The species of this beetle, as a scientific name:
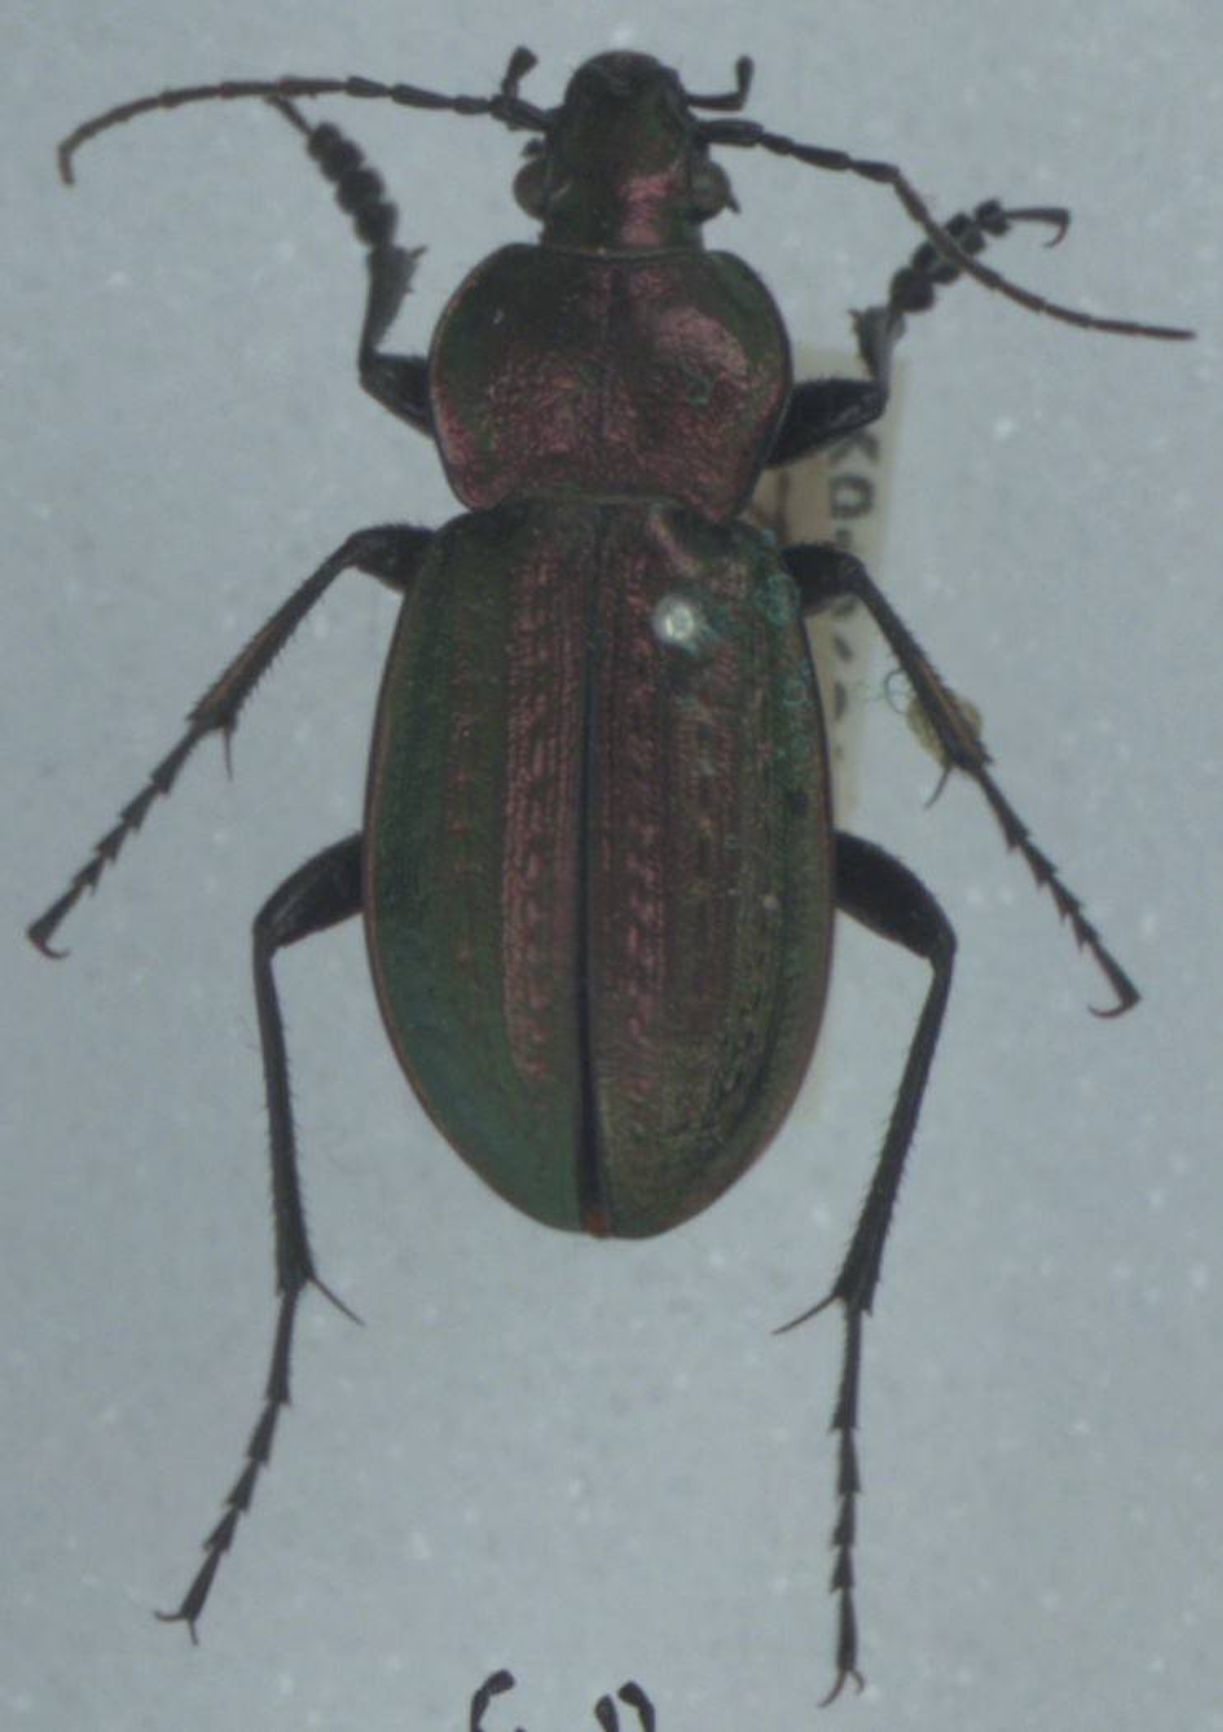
Carabus arvensis
